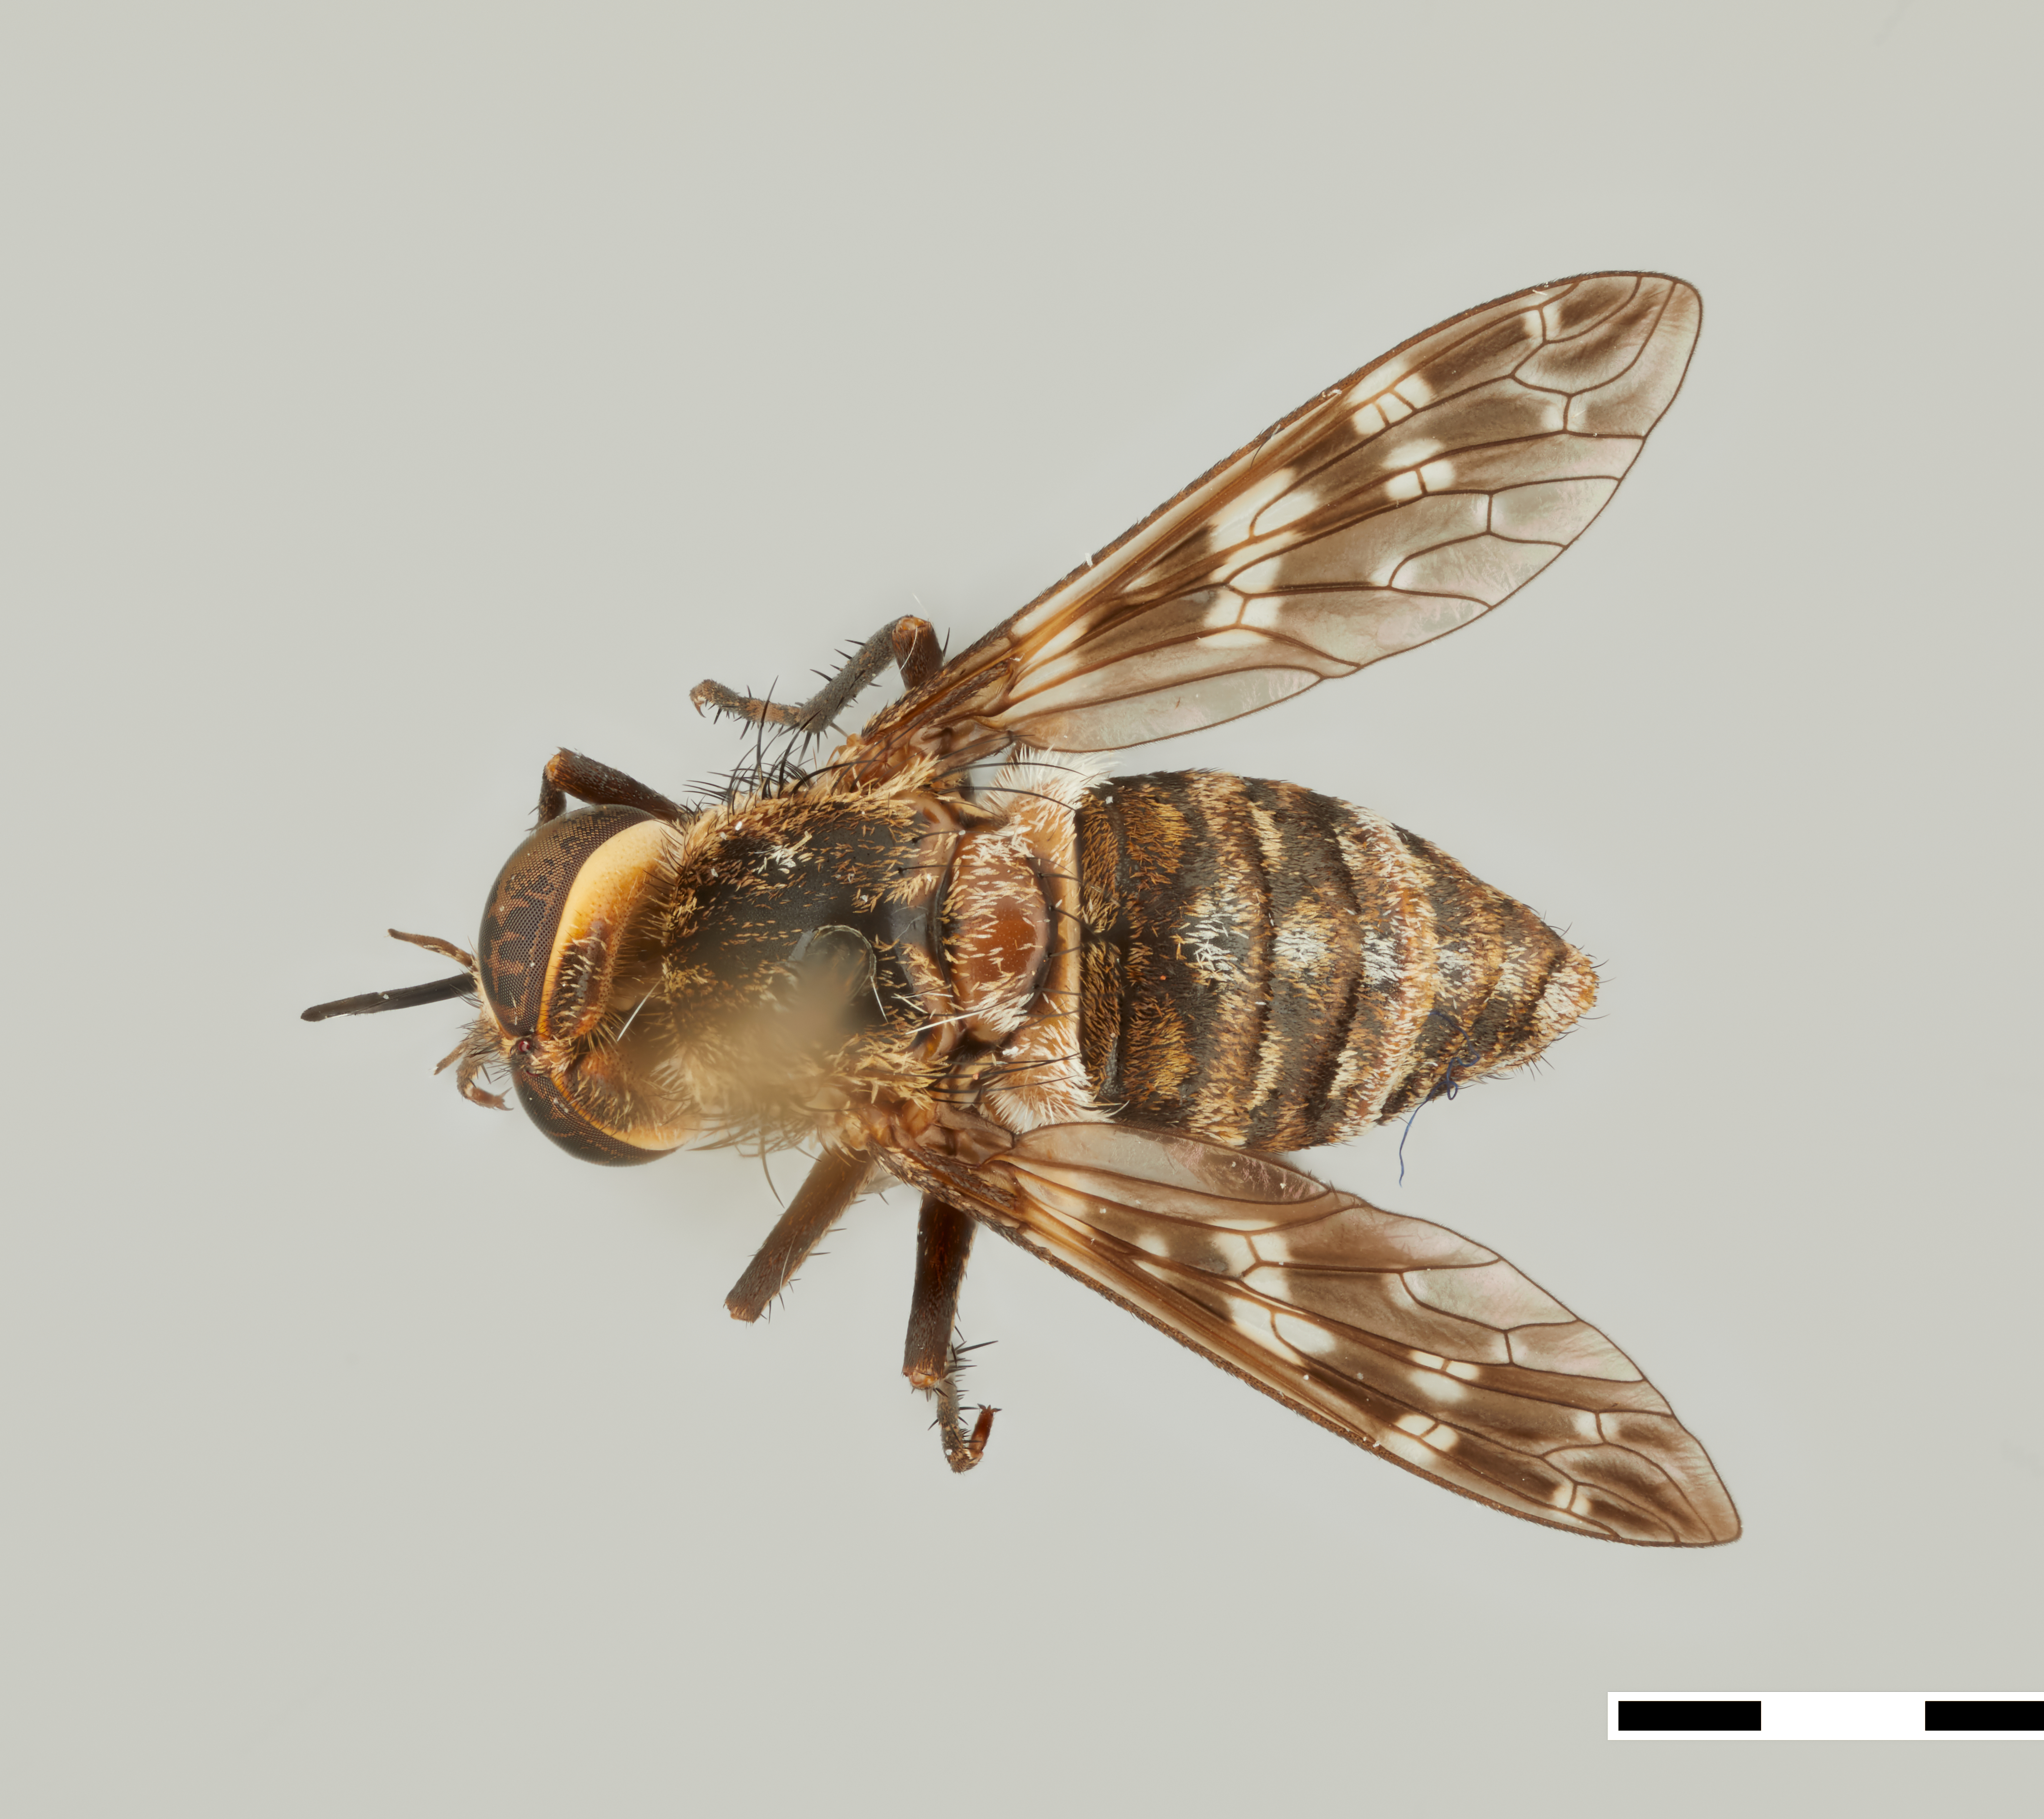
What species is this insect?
Enica longirostris
